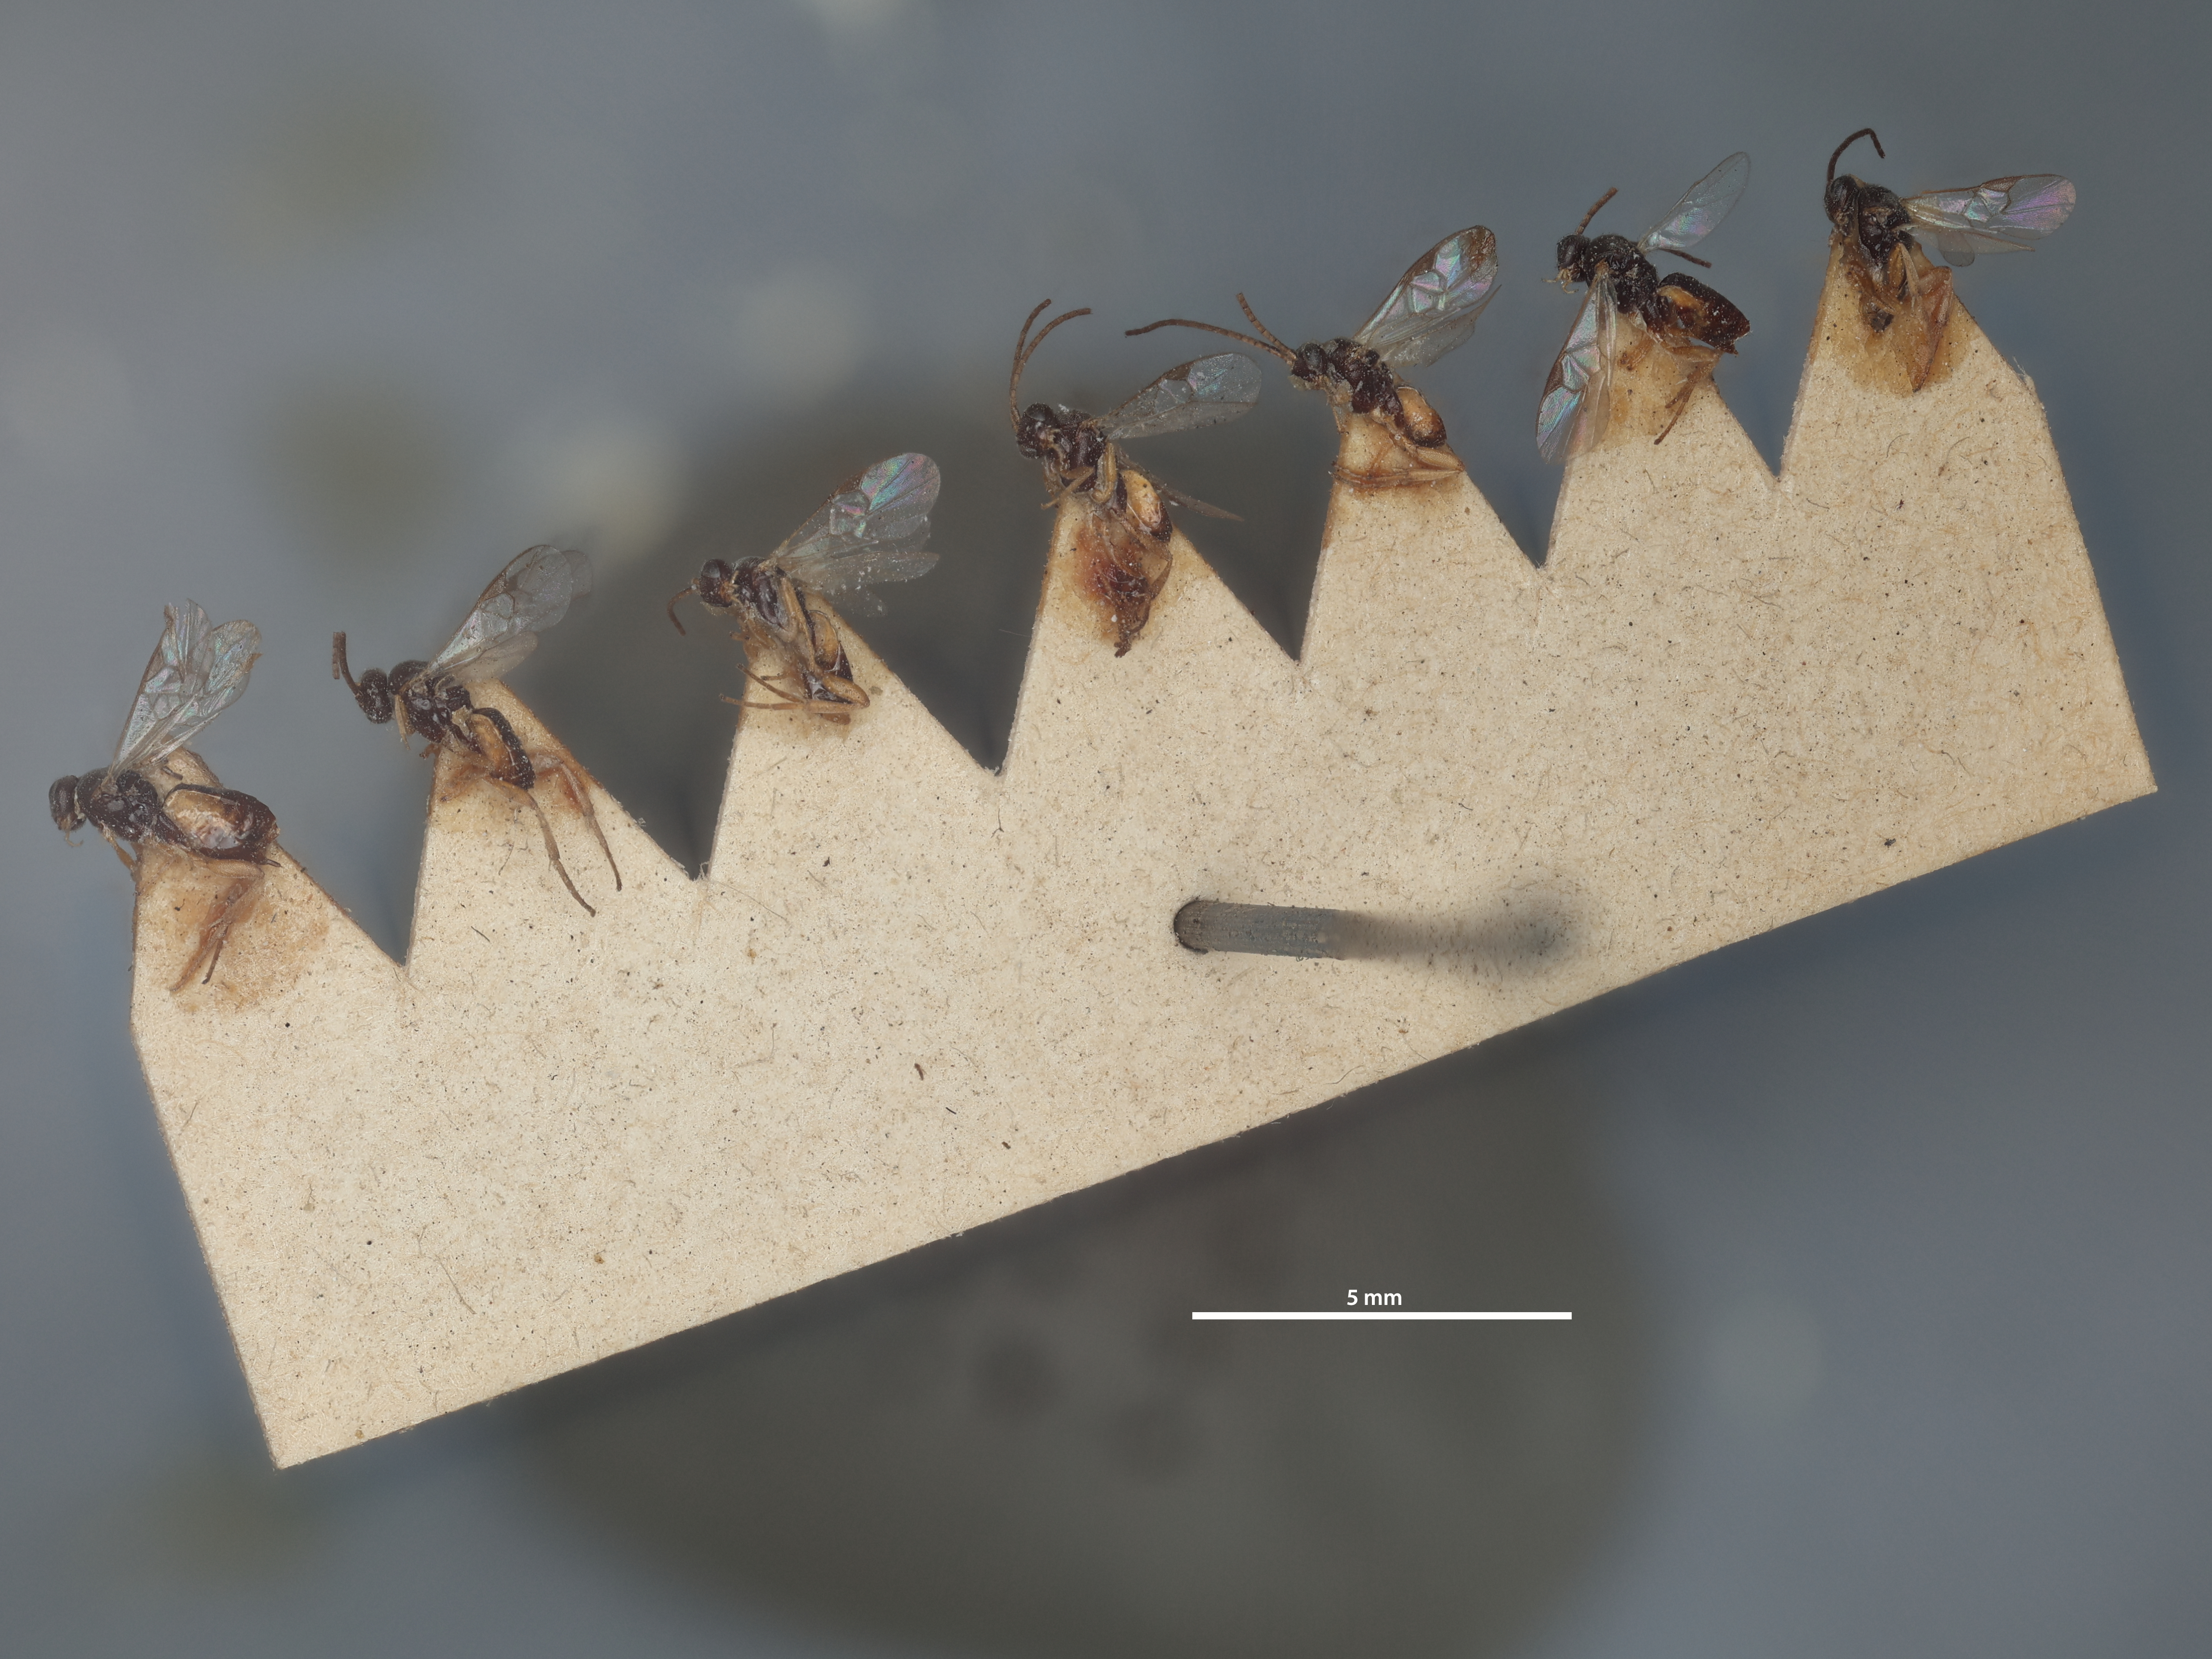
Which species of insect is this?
Apanteles hemileucae
